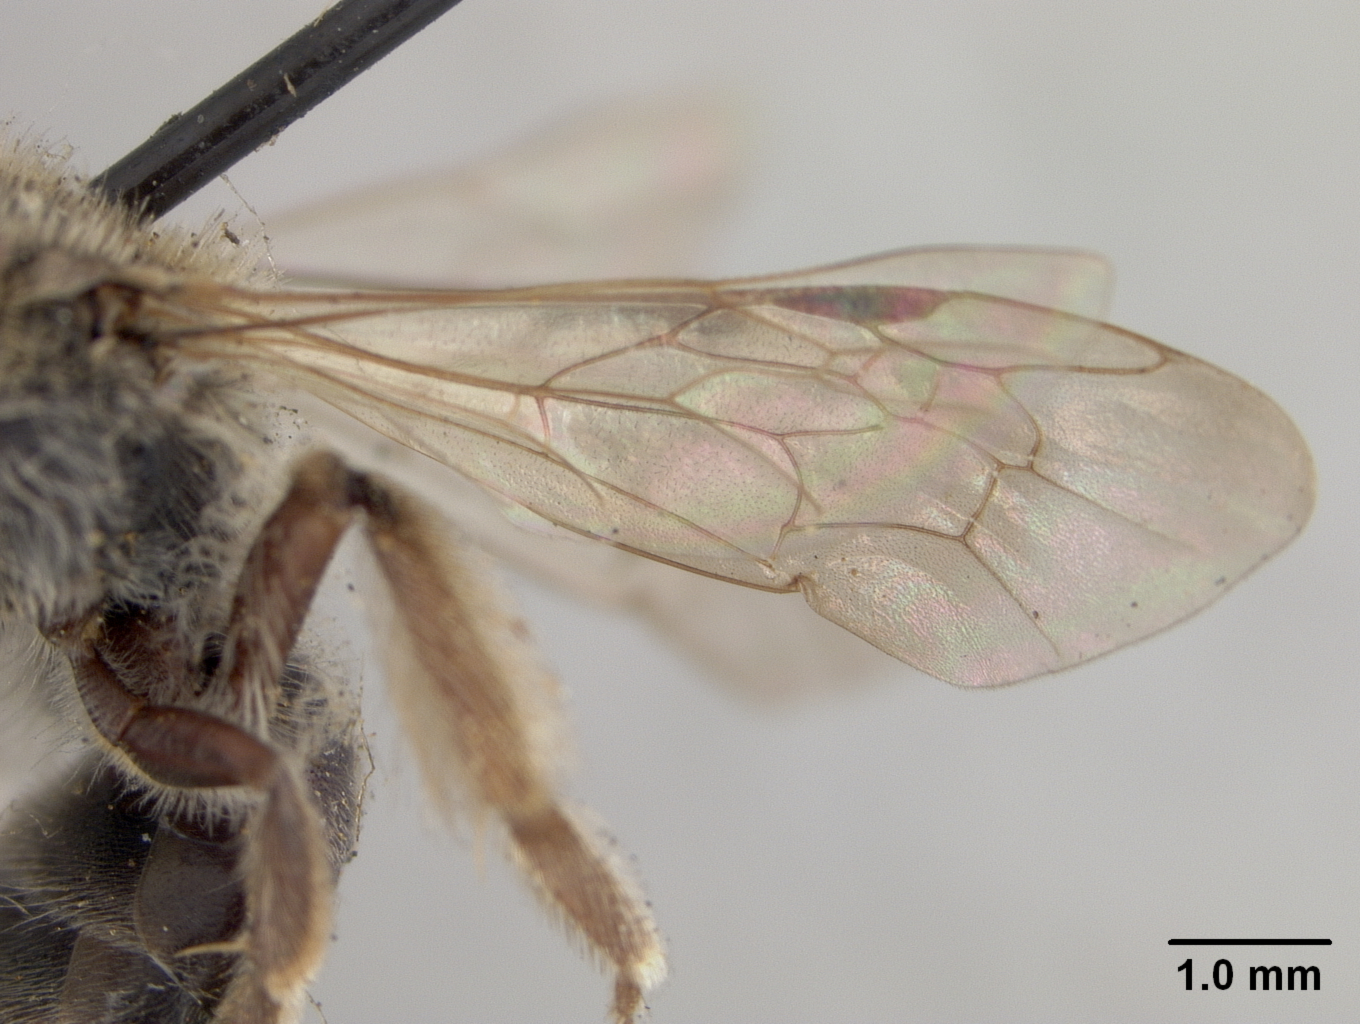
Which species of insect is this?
Andrena fenningeri
